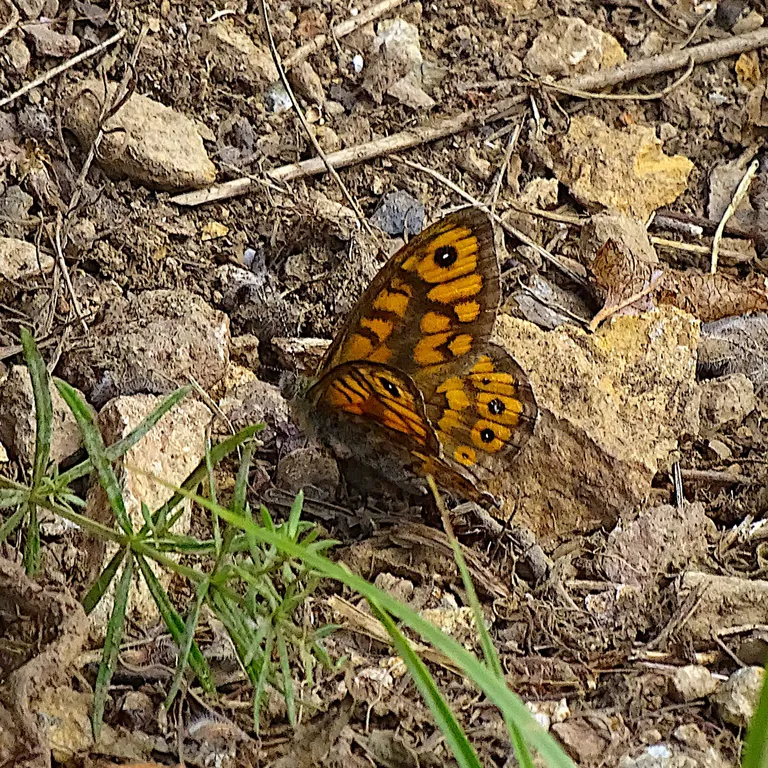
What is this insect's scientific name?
Lasiommata megera (also Pararge megera)
